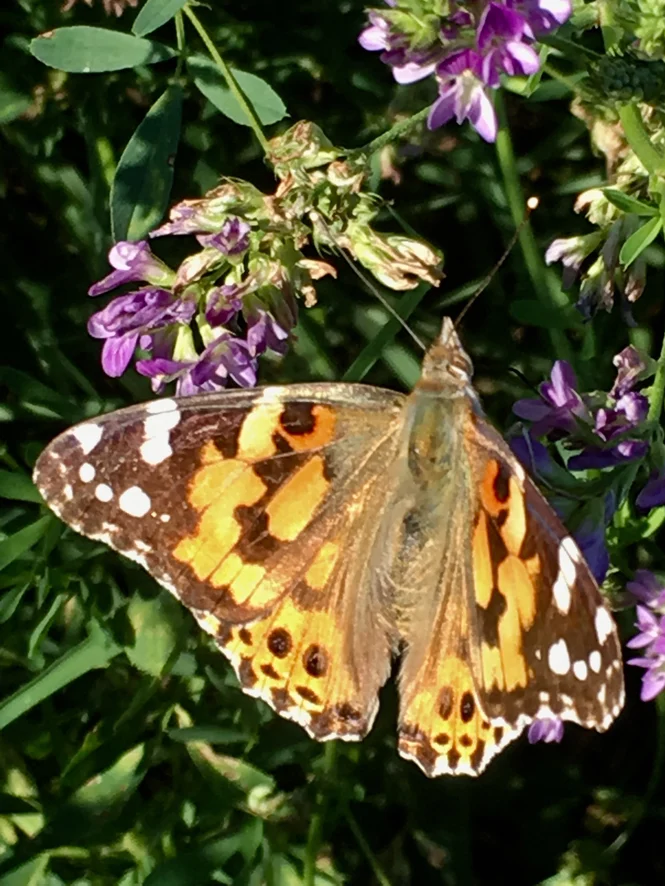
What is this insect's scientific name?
Vanessa cardui
